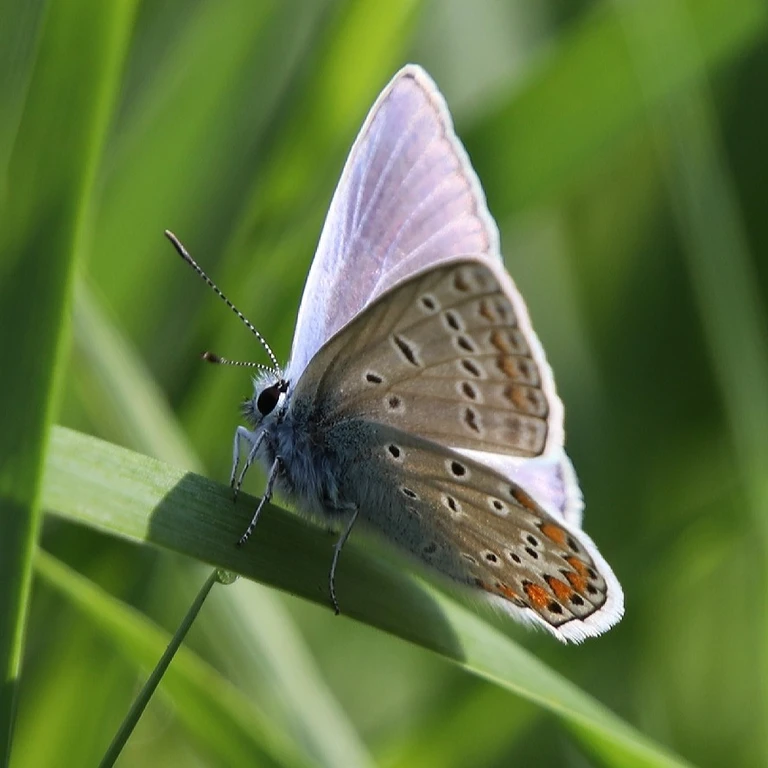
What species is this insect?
Polyommatus icarus
